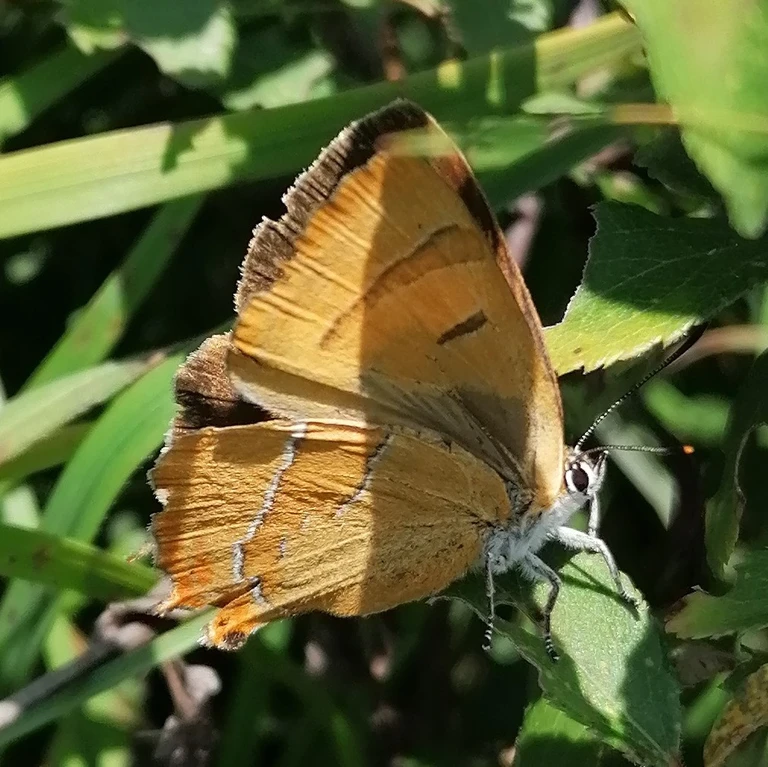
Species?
Thecla betulae
